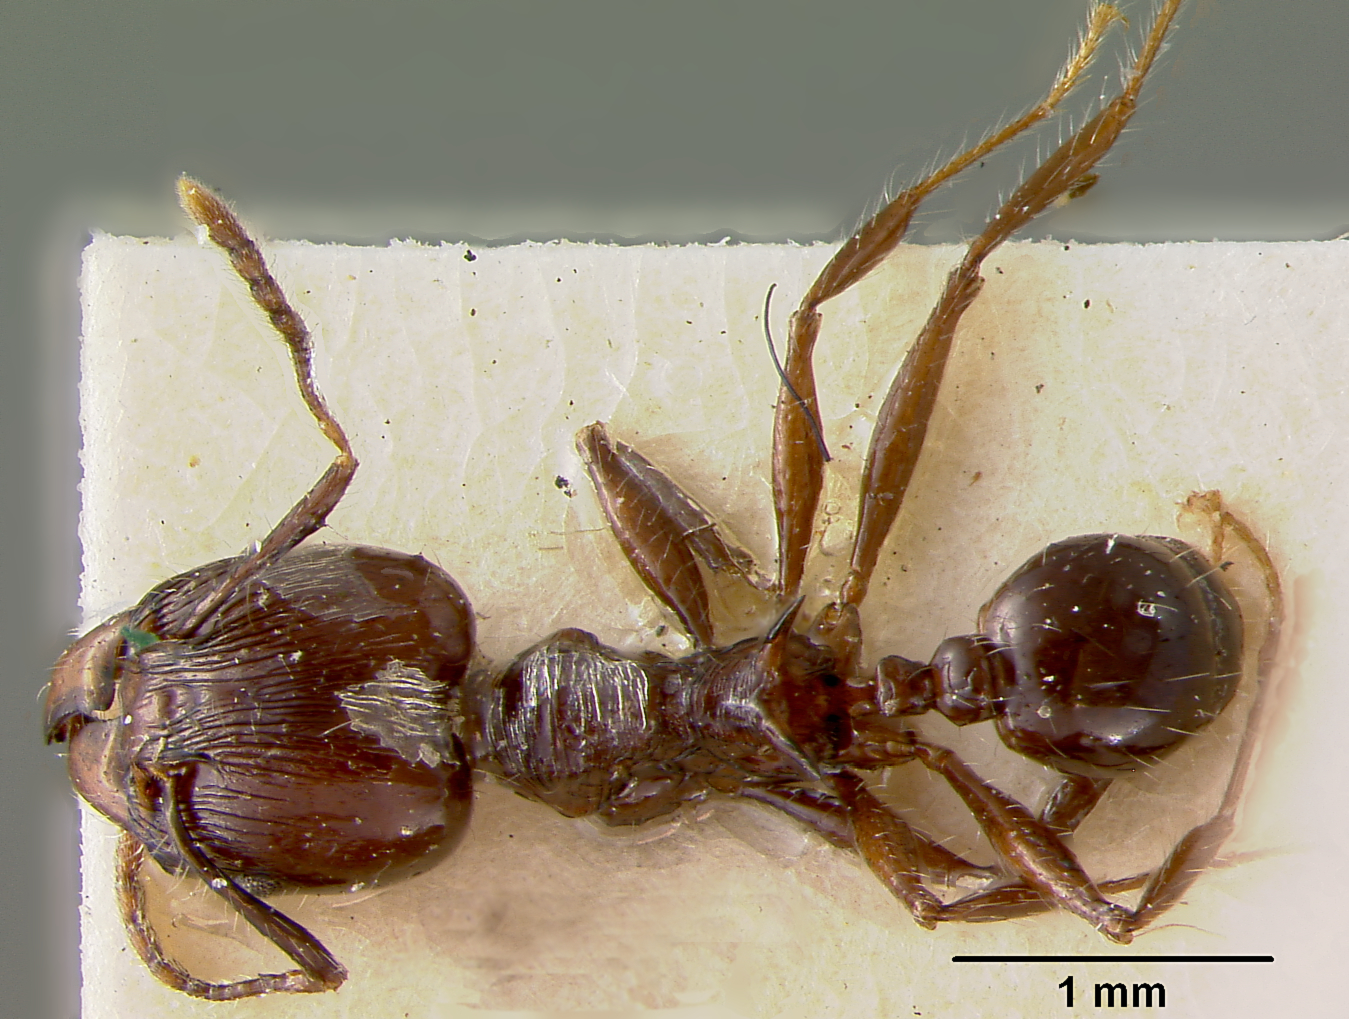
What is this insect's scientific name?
Pheidole hecate
